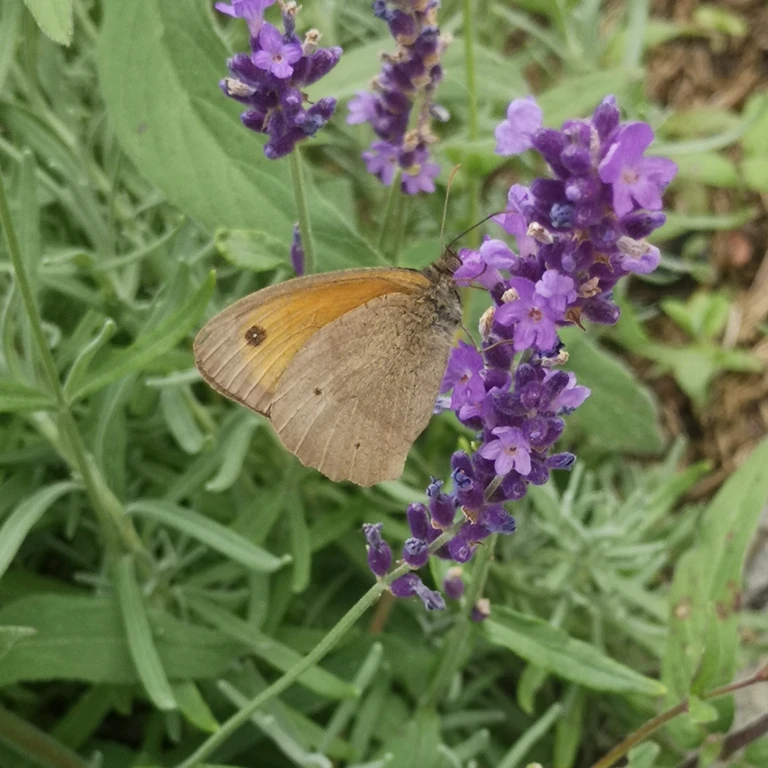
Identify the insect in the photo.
Maniola jurtina
